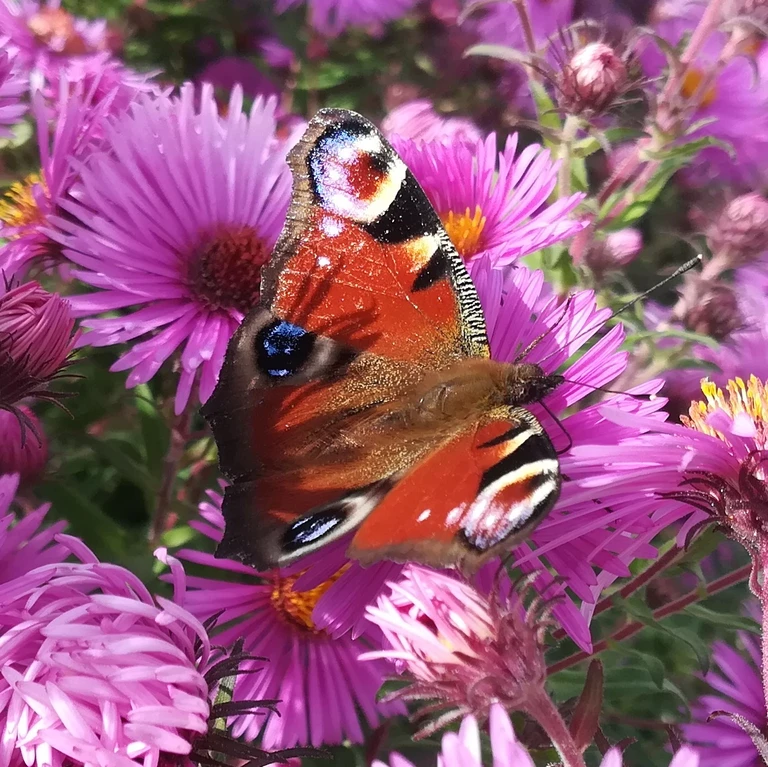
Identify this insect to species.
Aglais io
